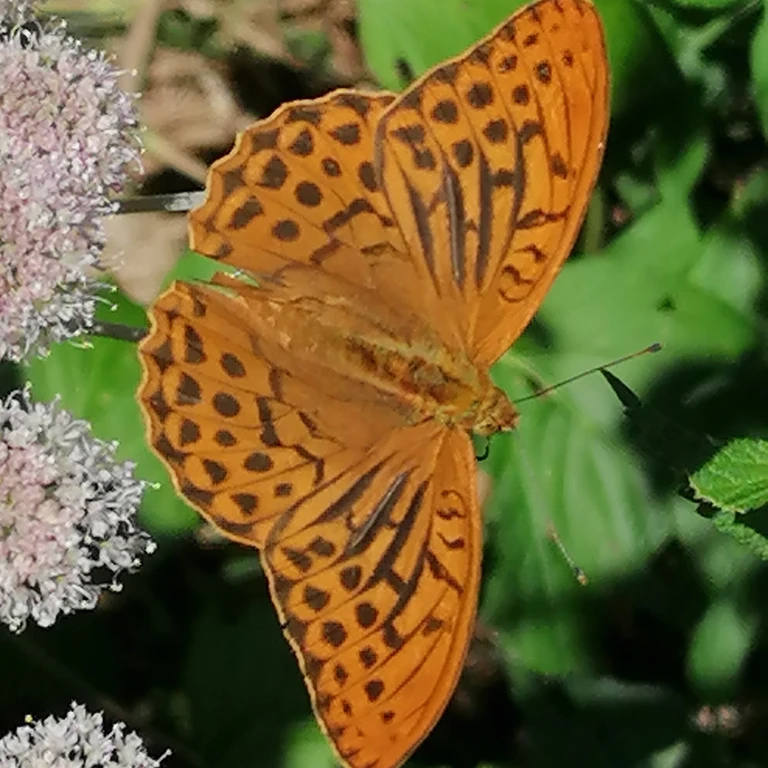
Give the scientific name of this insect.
Argynnis paphia
